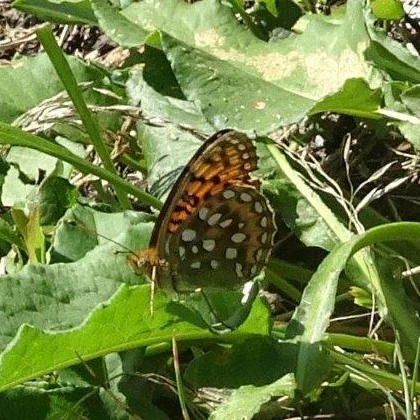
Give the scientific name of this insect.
Speyeria aglaja
